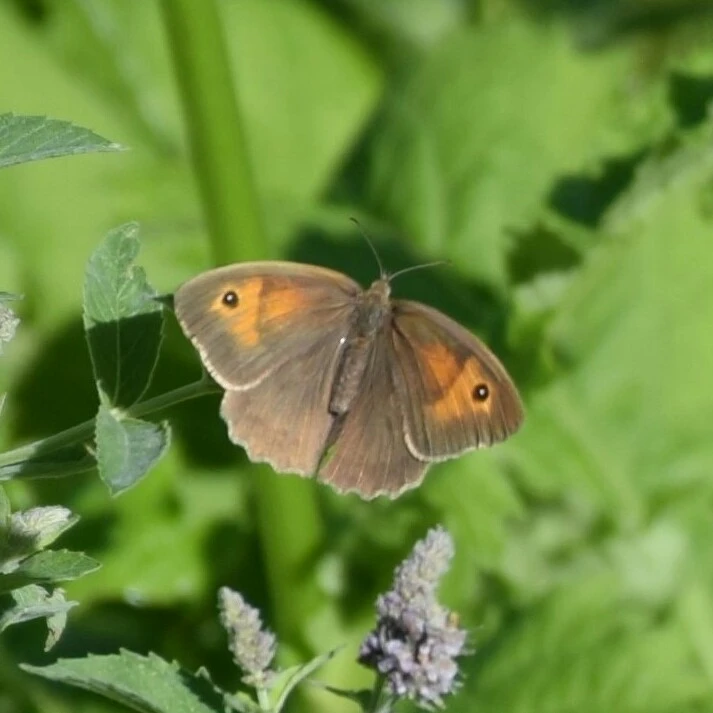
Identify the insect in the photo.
Maniola jurtina
